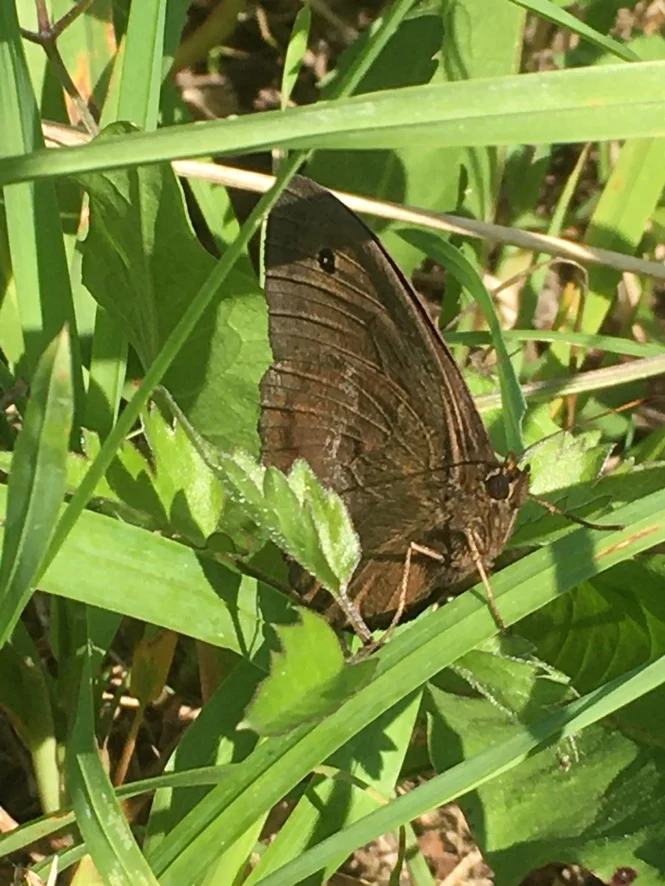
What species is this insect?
Minois dryas
